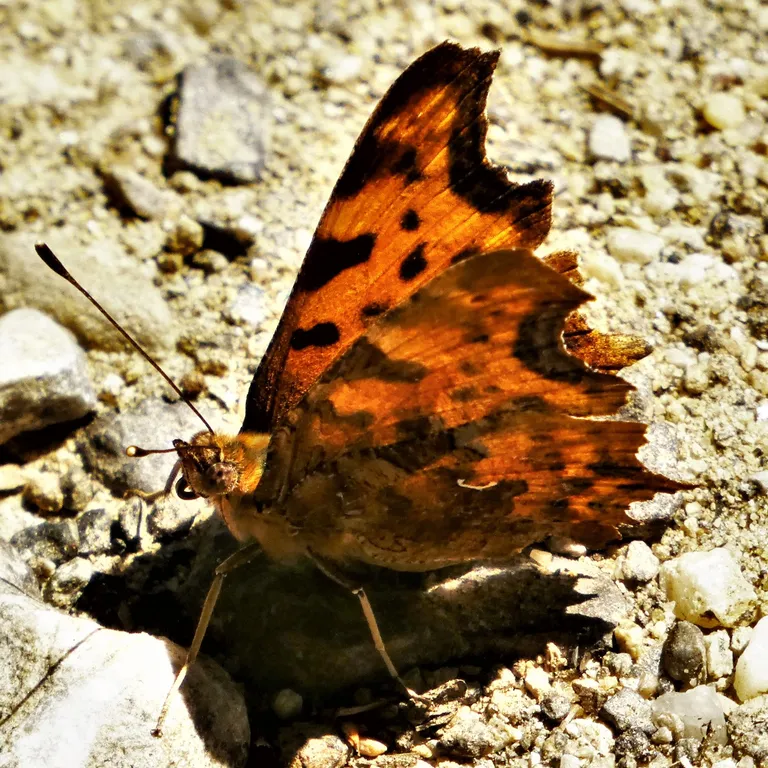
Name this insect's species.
Polygonia c-album
